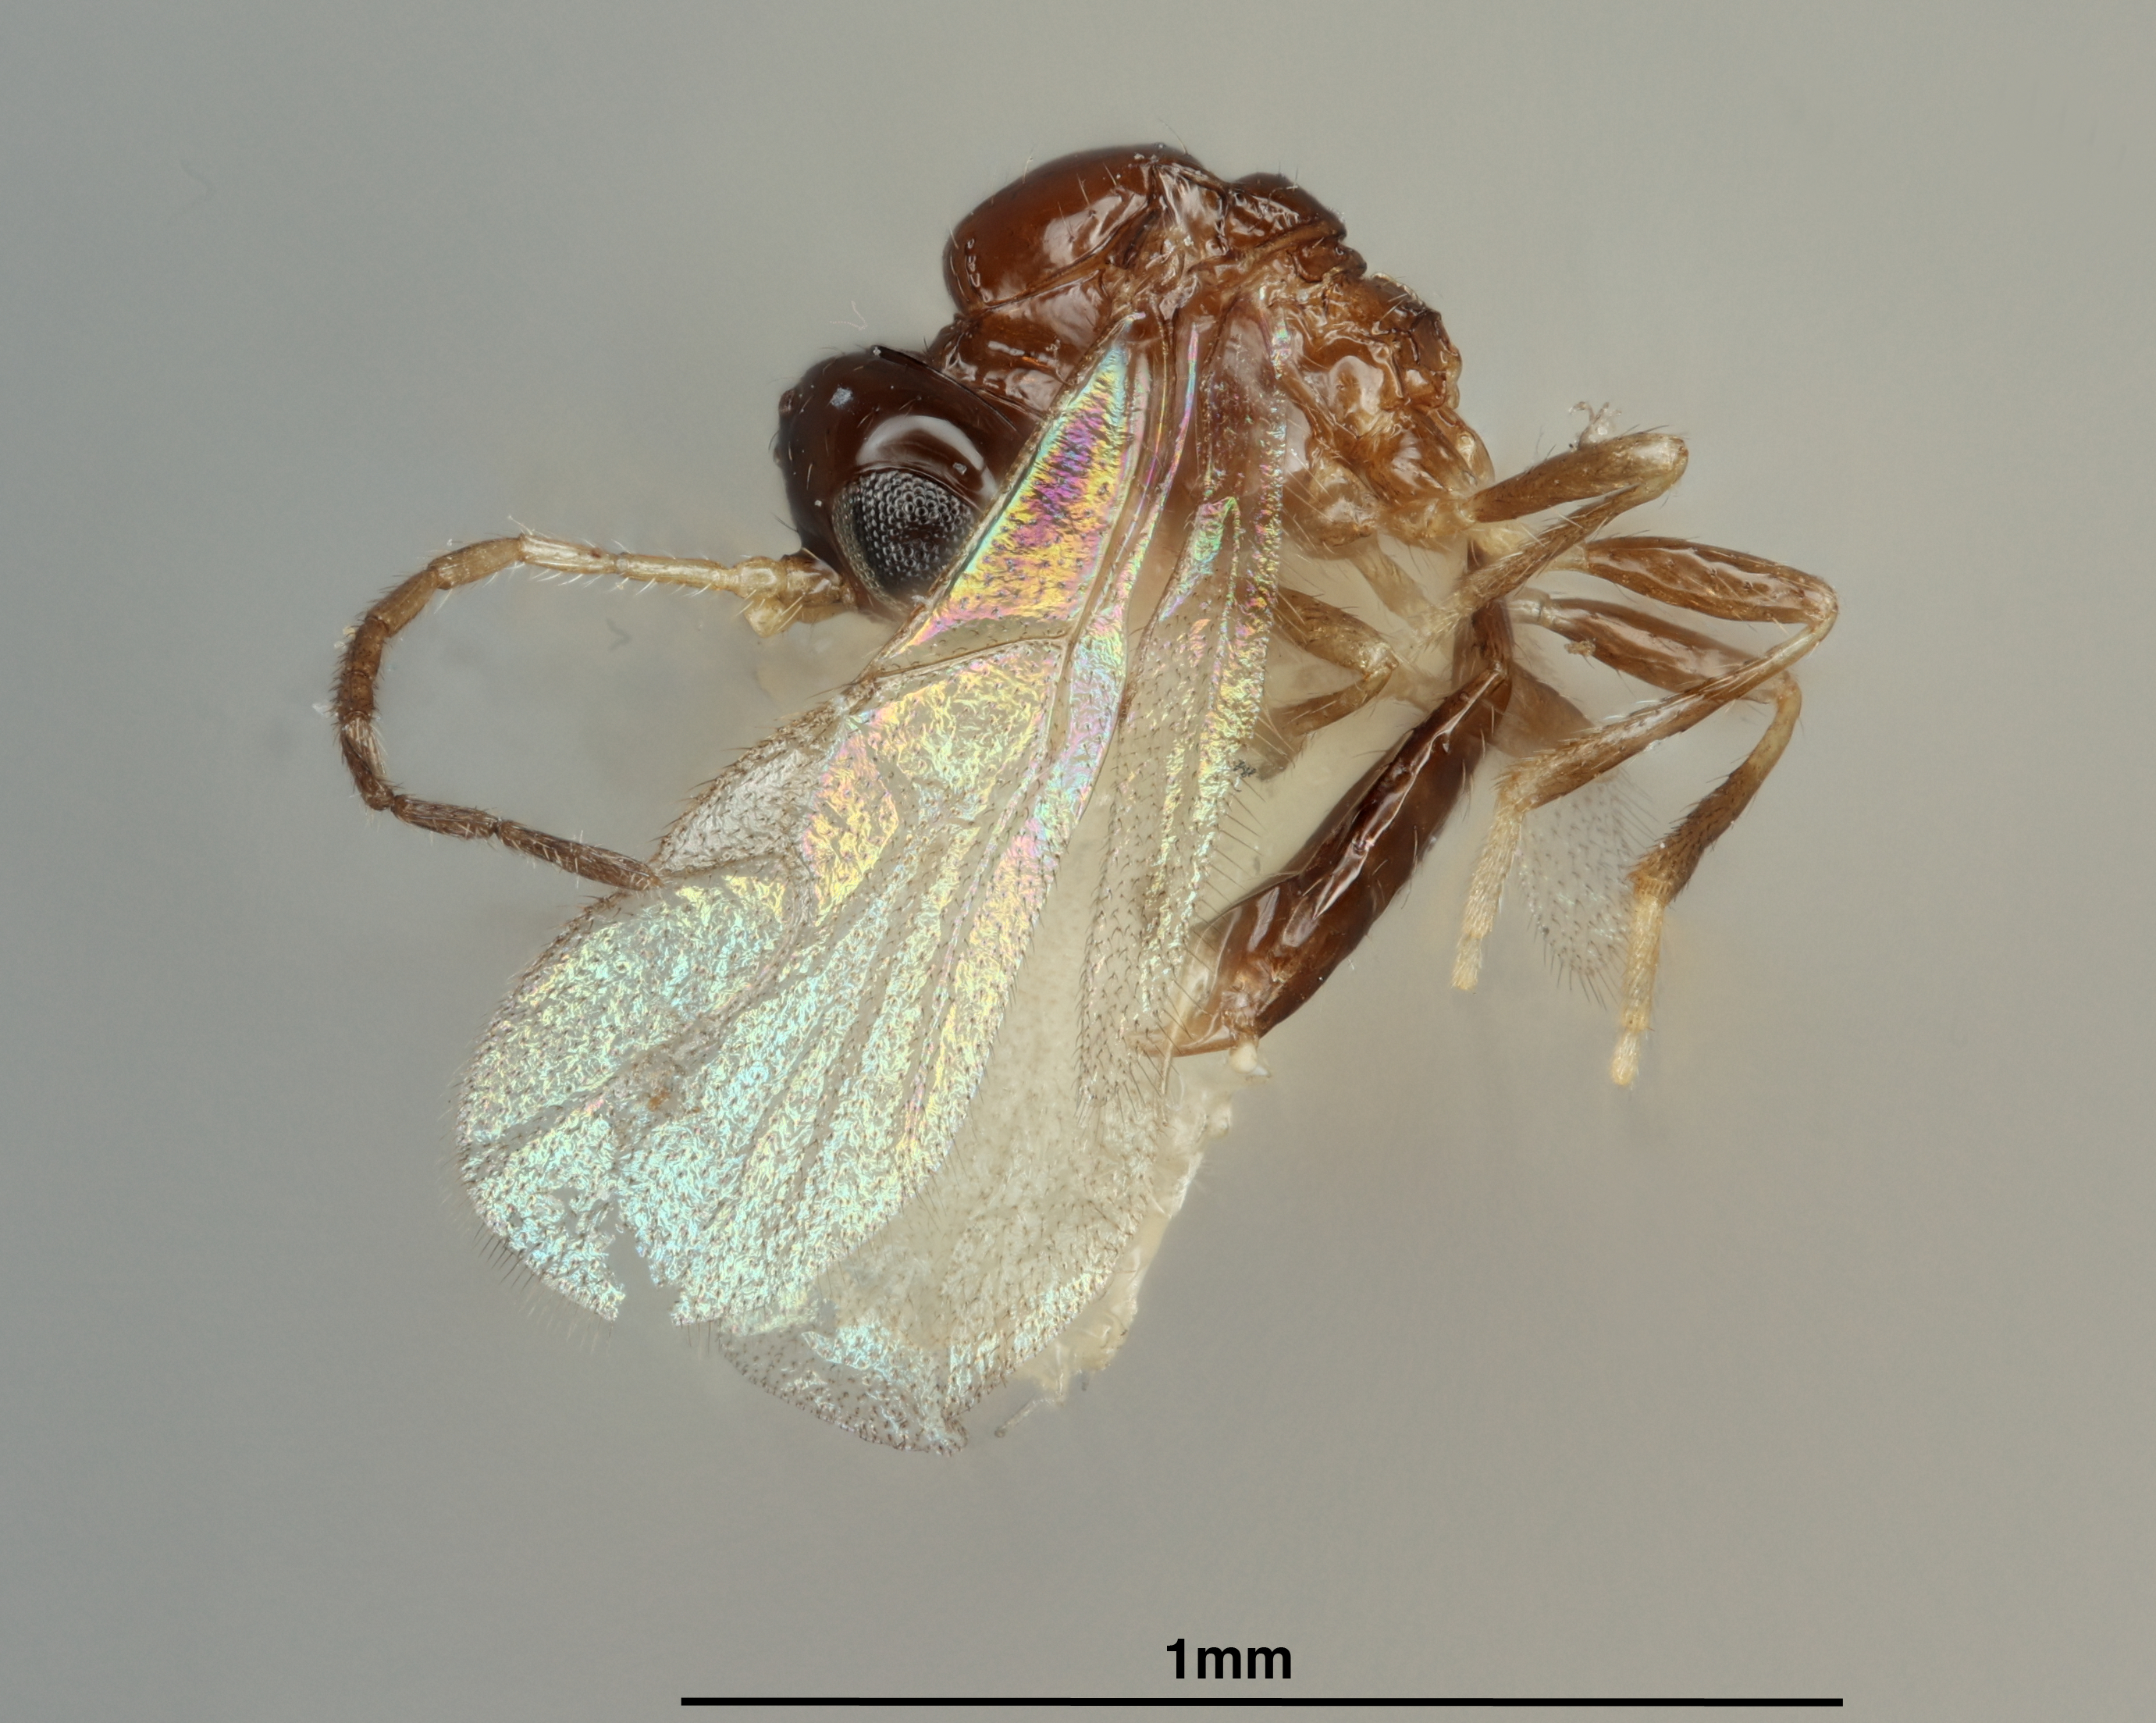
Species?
Trioxys monelliopsis
